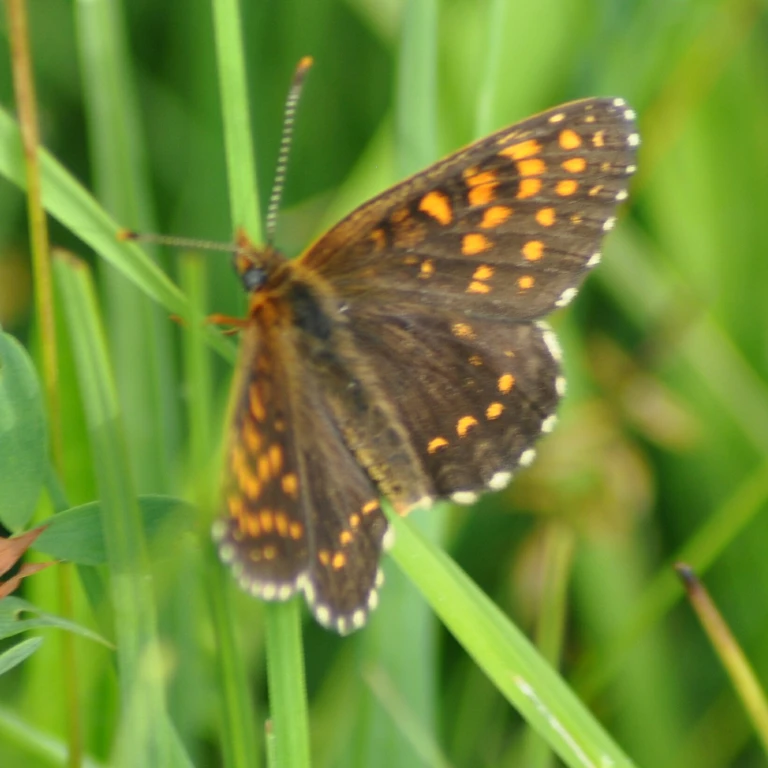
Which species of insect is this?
Melitaea diamina
